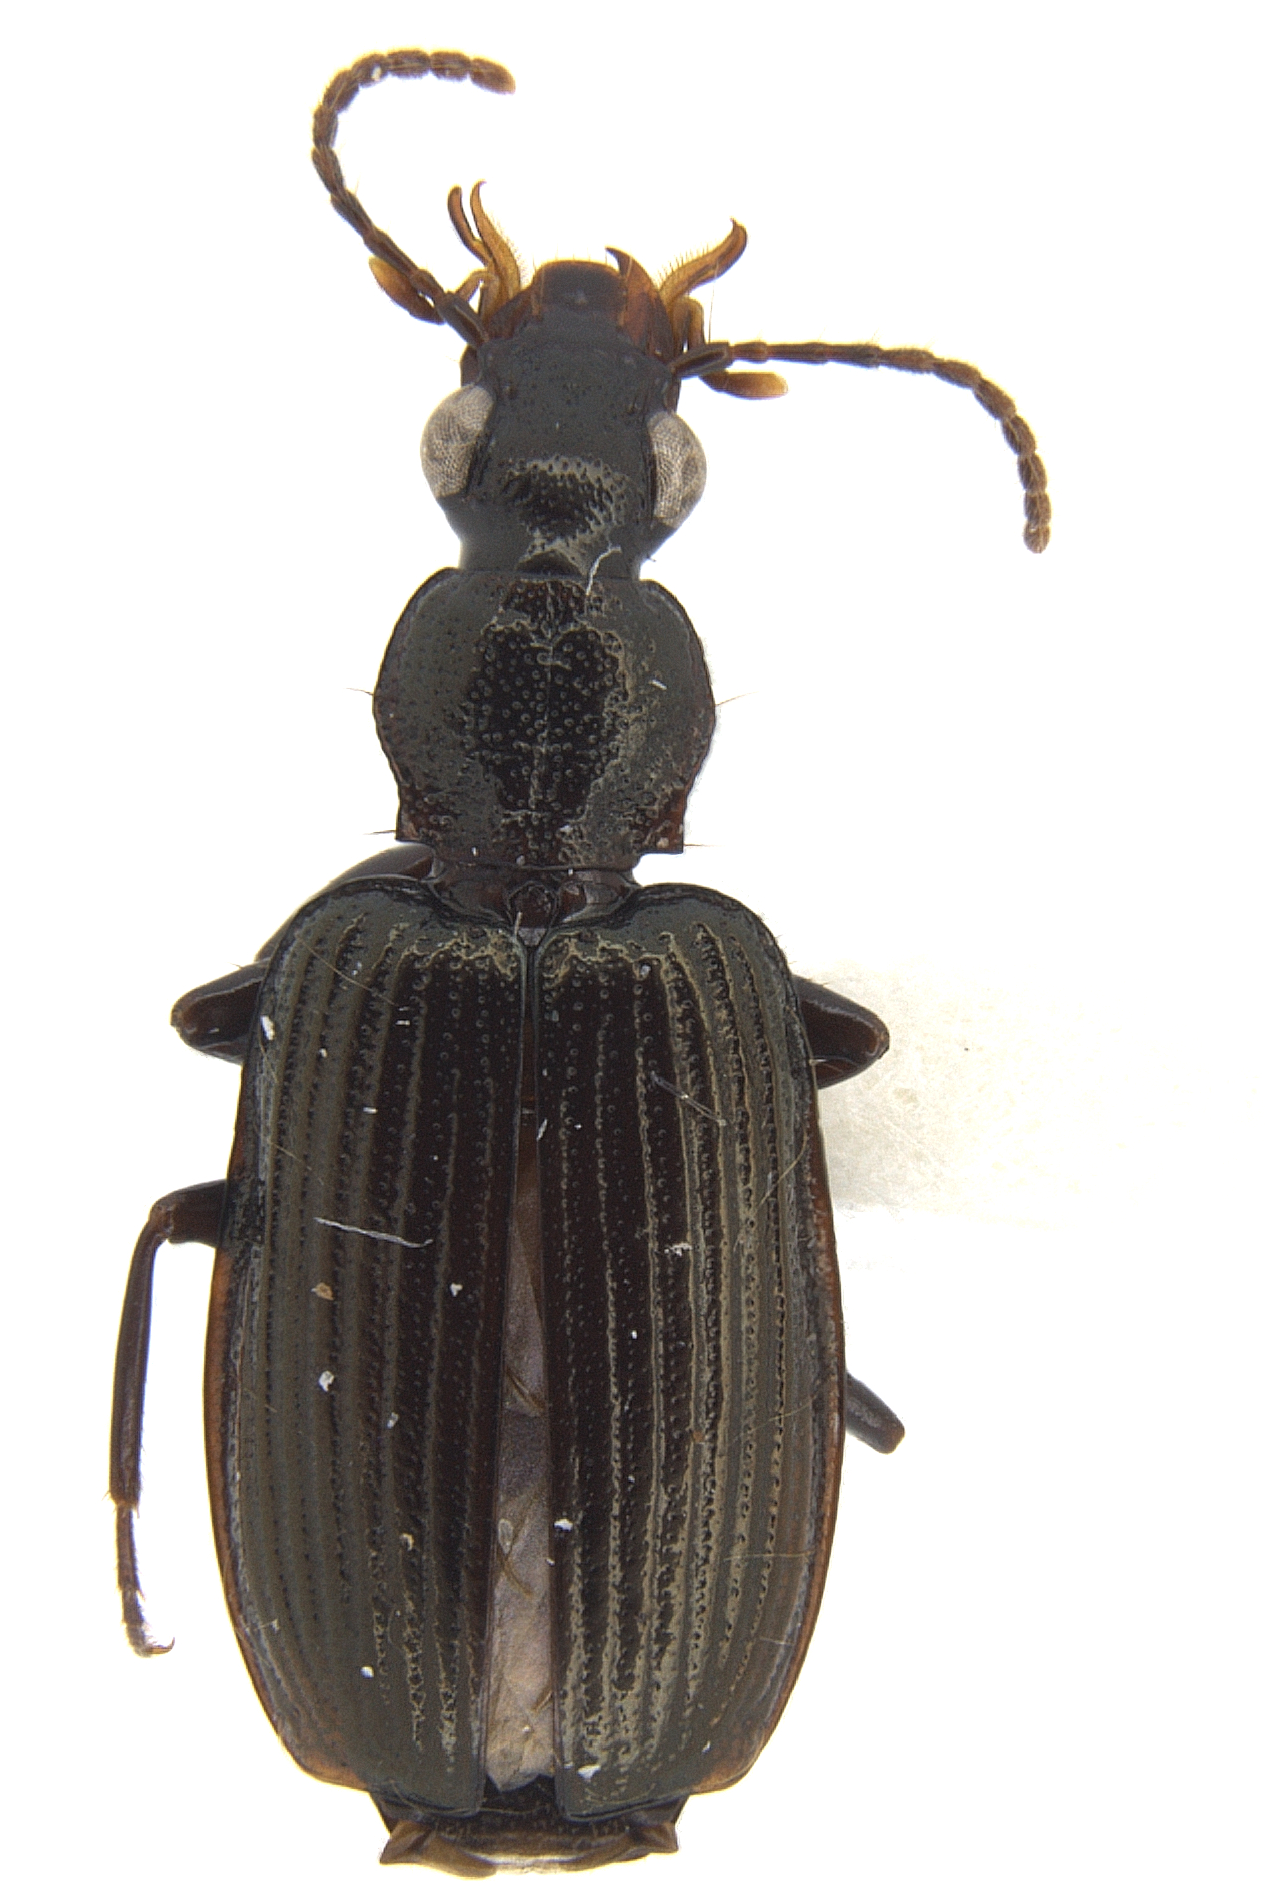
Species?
Eucheila breviformis
